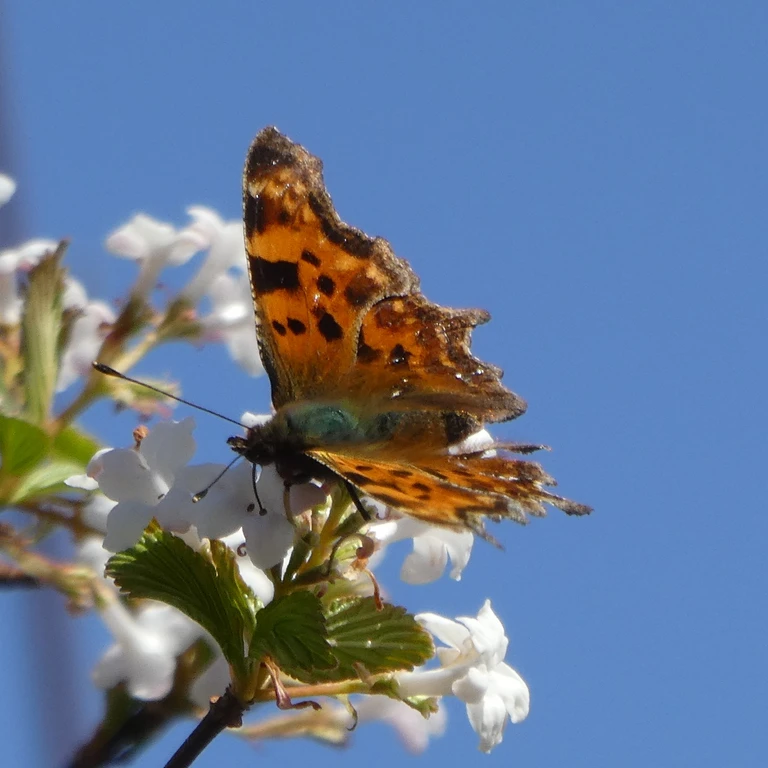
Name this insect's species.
Polygonia c-album
